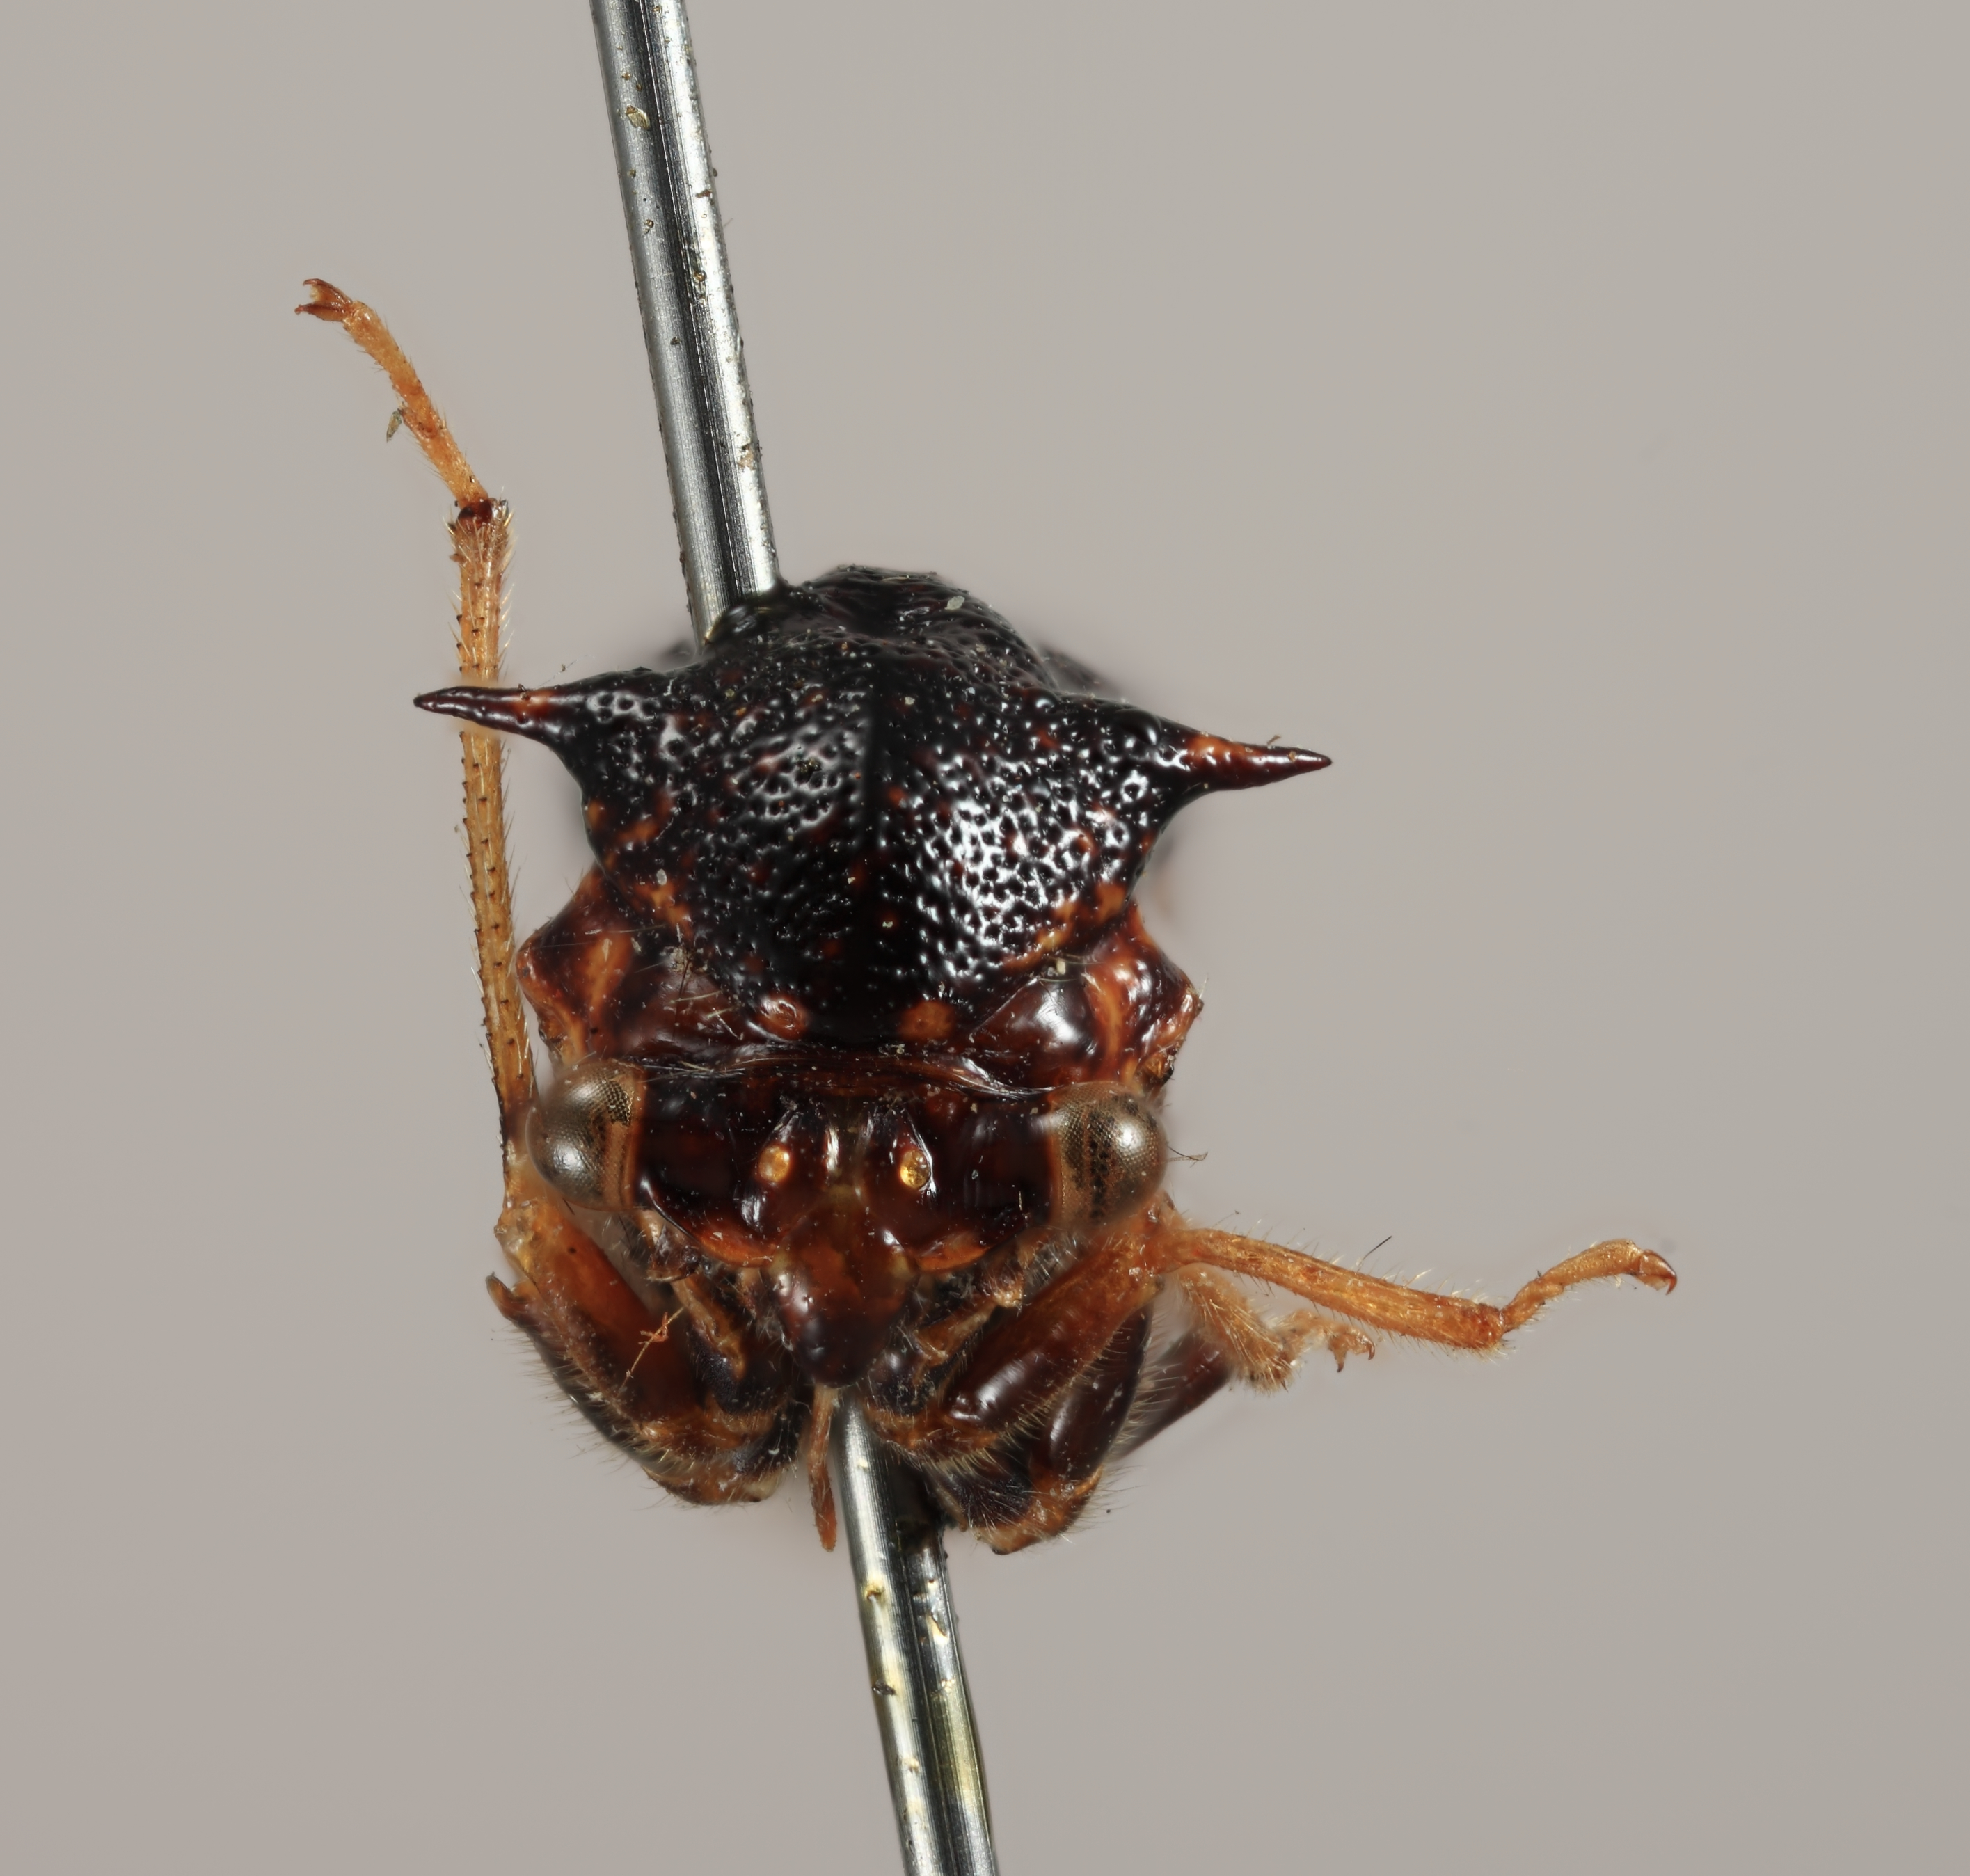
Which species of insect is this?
Poppea vestigia
